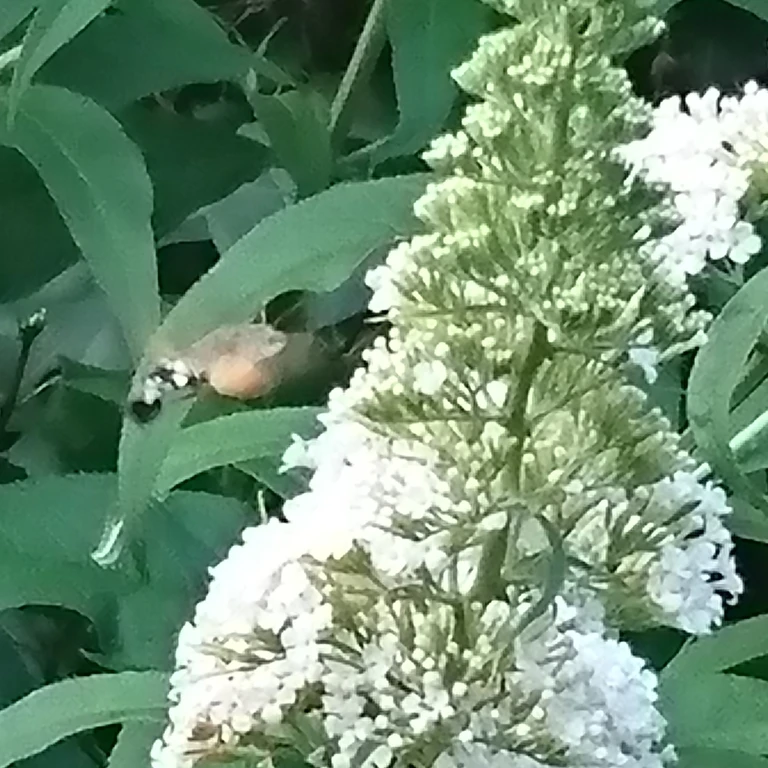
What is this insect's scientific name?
Macroglossum stellatarum
